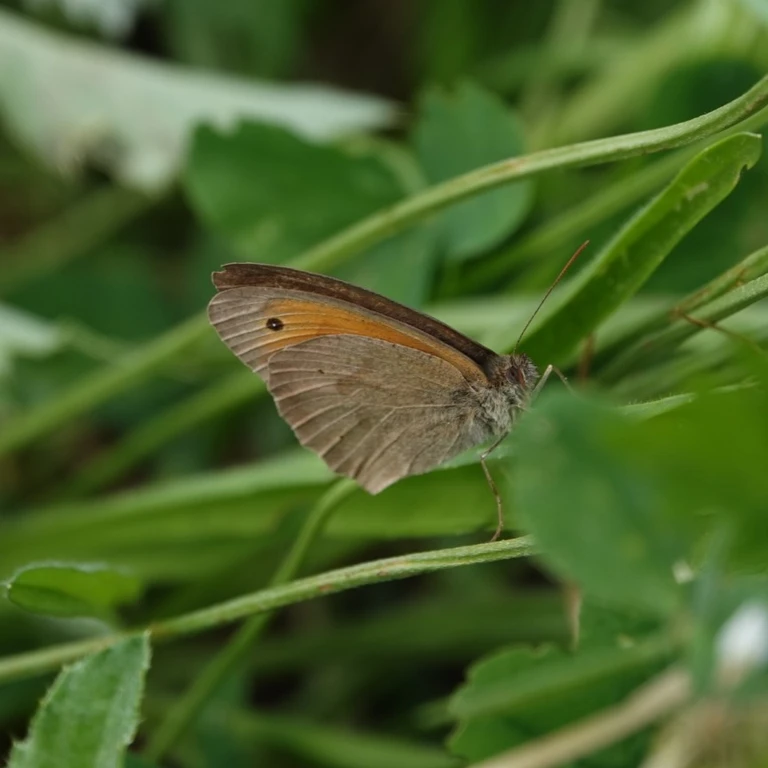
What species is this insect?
Maniola jurtina
